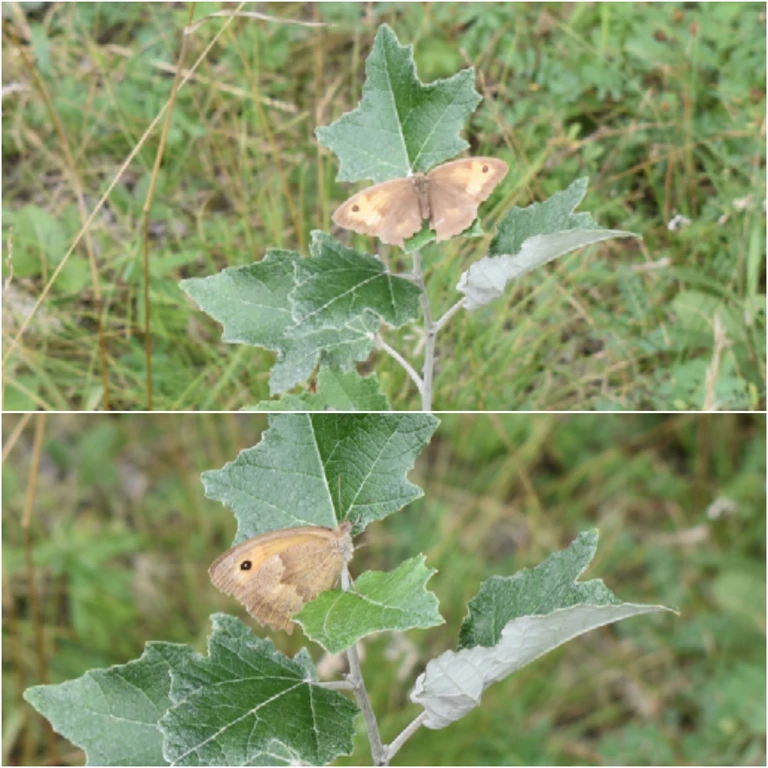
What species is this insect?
Maniola jurtina
